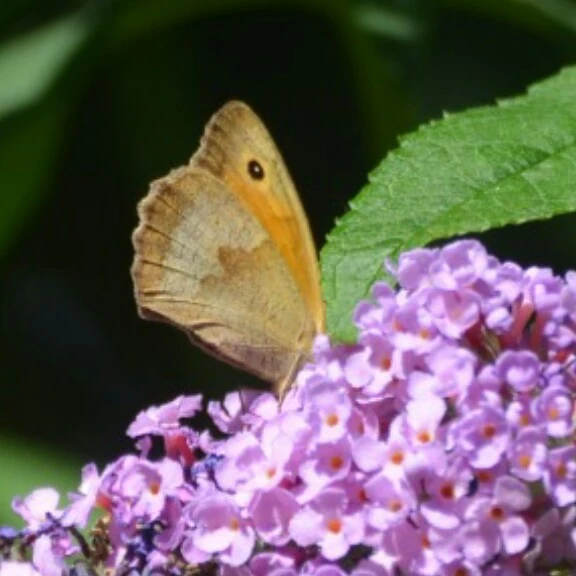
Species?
Maniola jurtina
